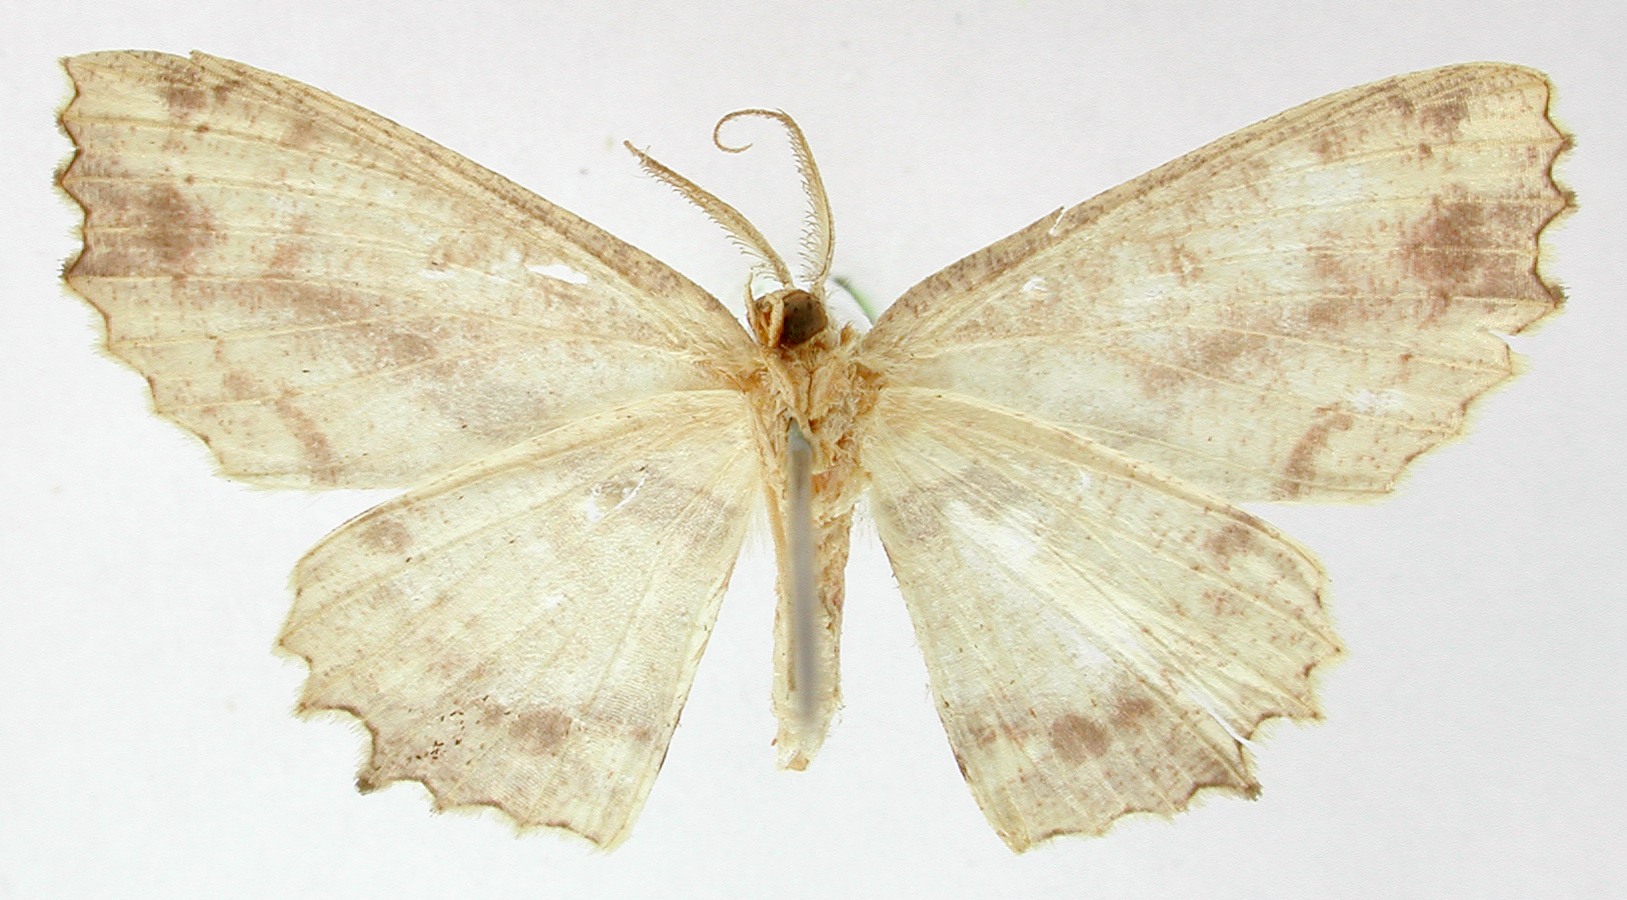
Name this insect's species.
Anisodes abruptaria
